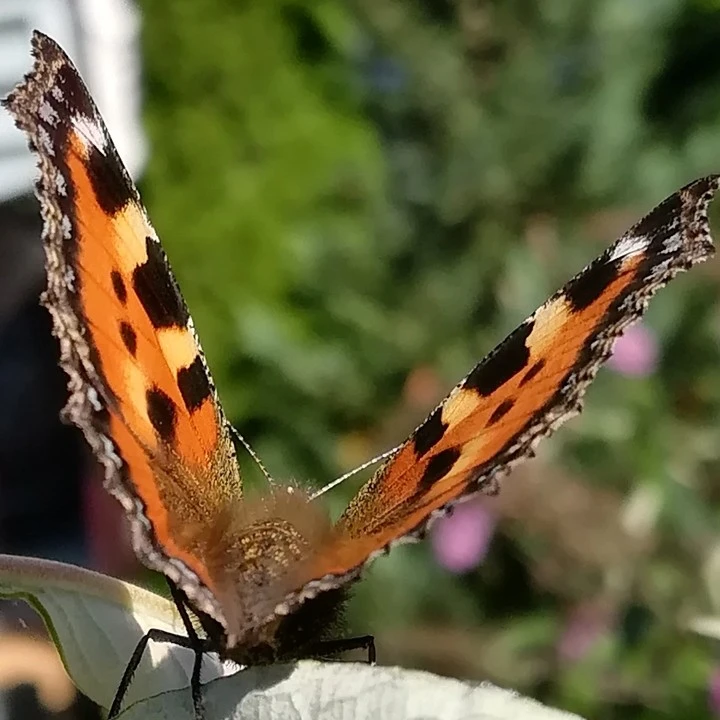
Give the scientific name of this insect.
Aglais urticae
